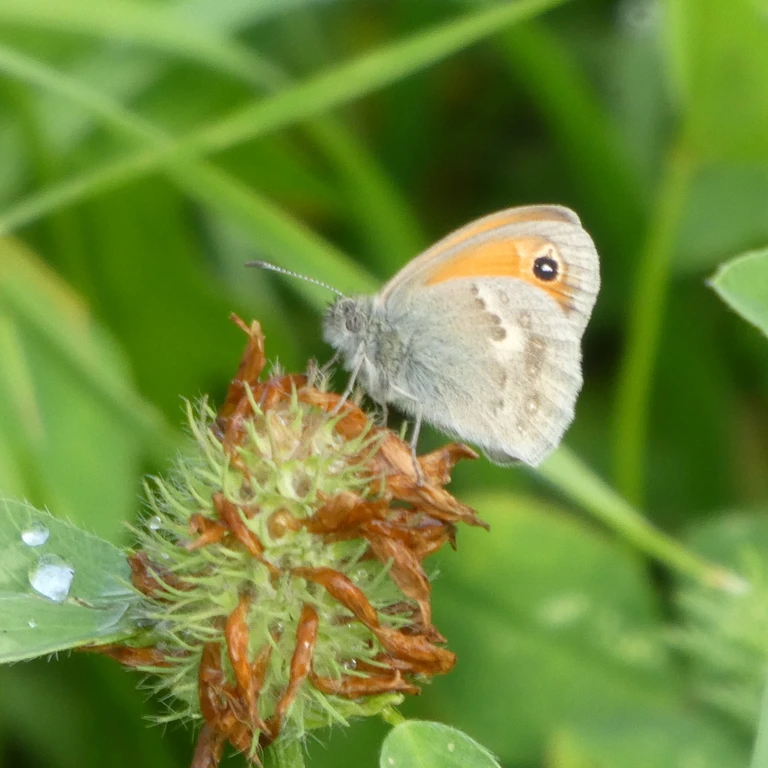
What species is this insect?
Coenonympha pamphilus
